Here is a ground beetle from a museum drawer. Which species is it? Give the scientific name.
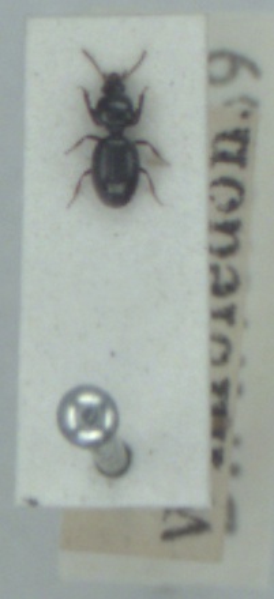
Dyschirius globosus
